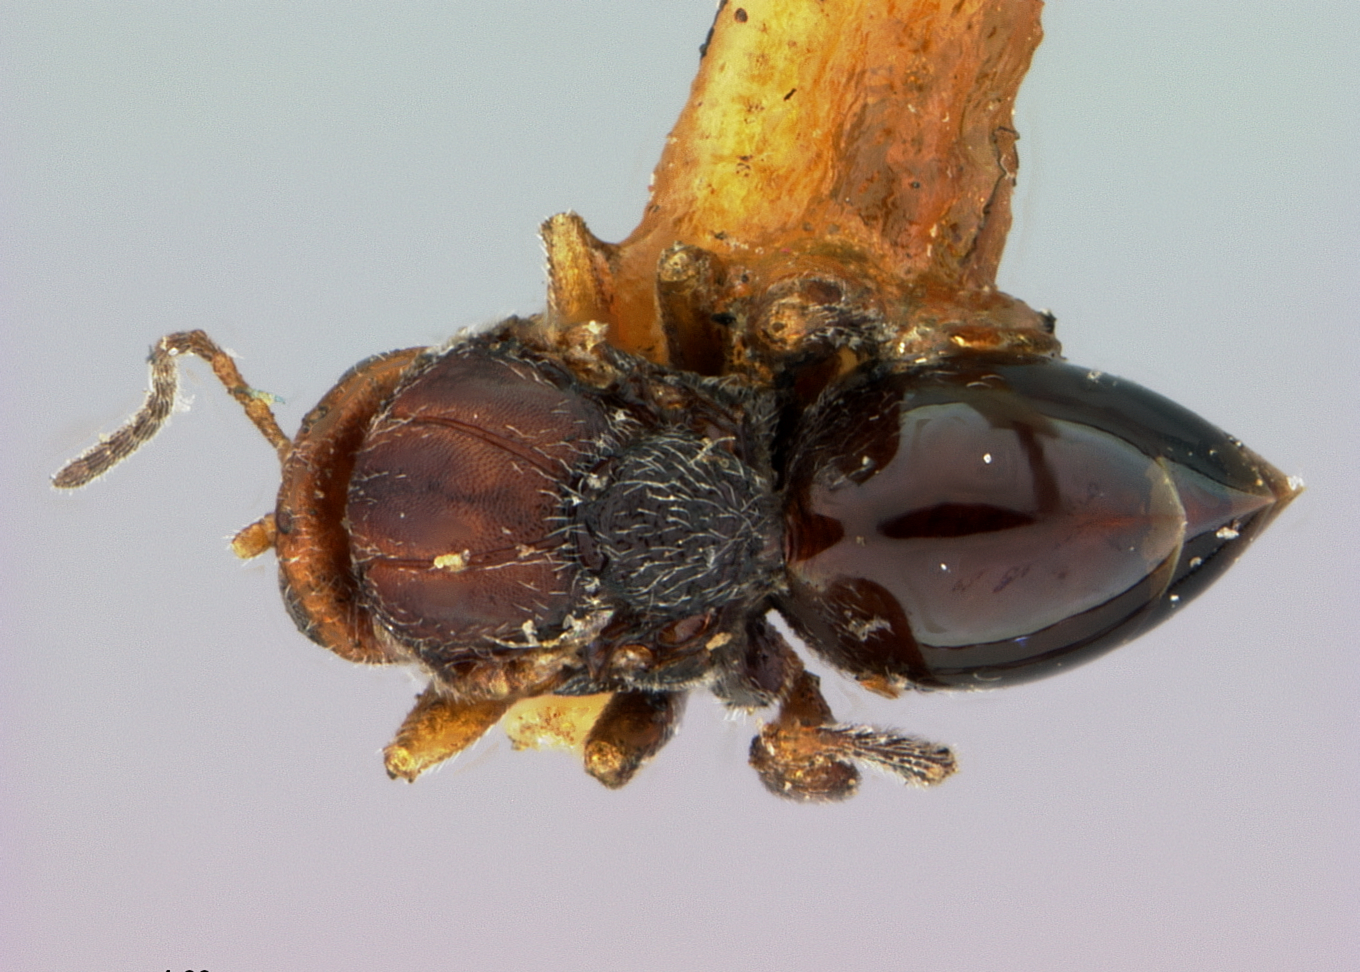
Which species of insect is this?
Andricus stropus
